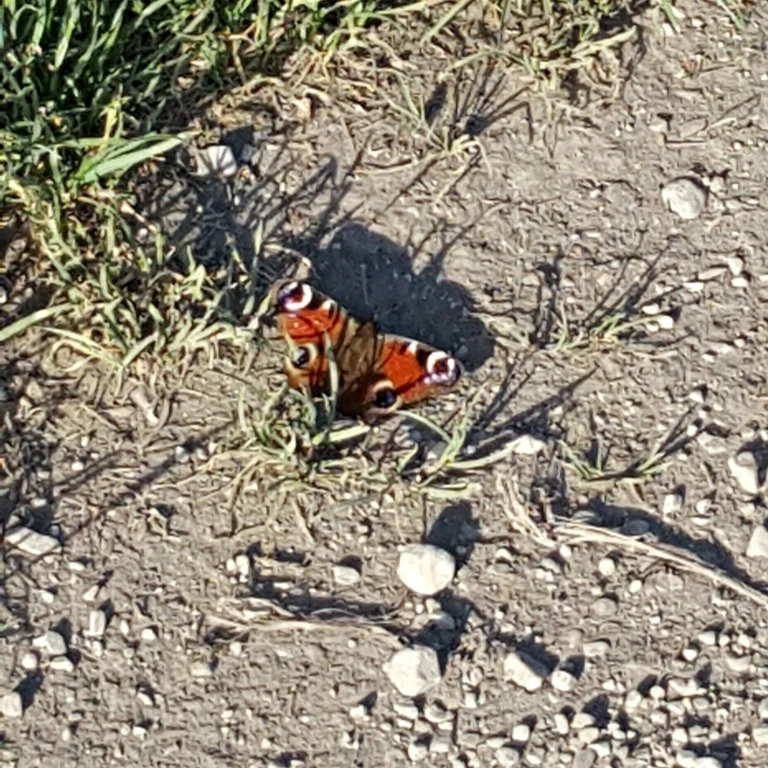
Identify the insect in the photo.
Aglais io
